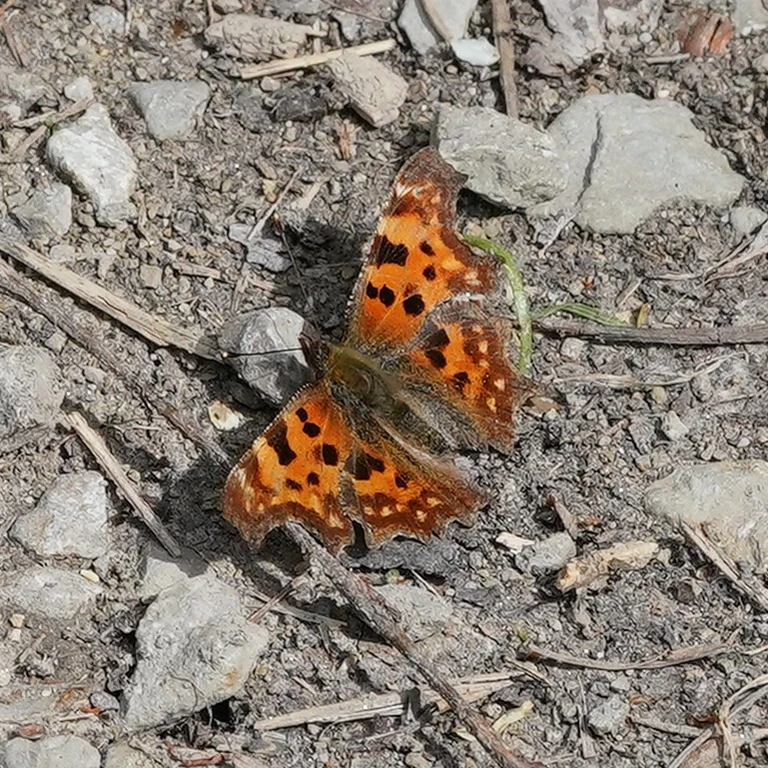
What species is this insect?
Polygonia c-album
